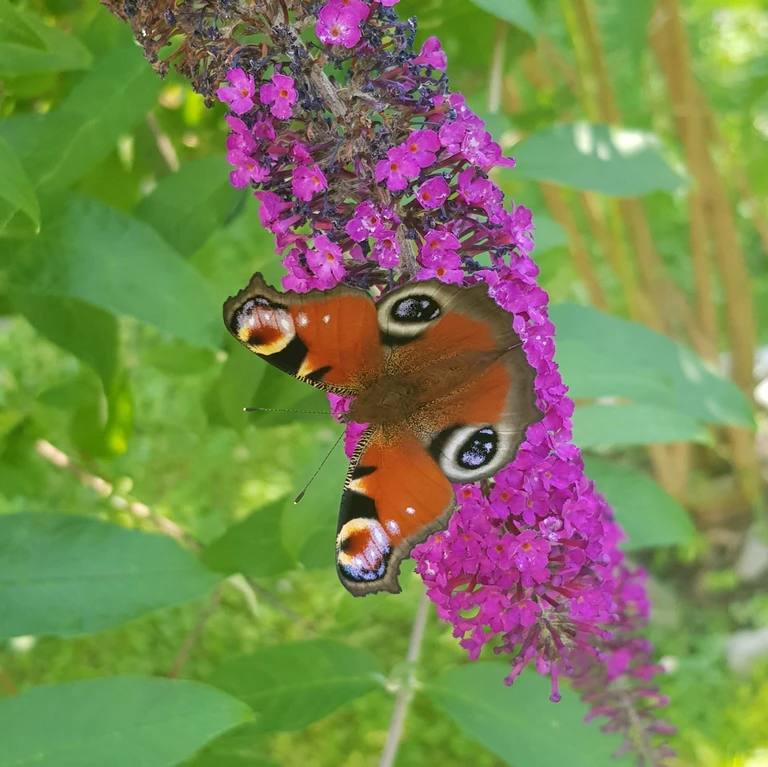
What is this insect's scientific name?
Aglais io
